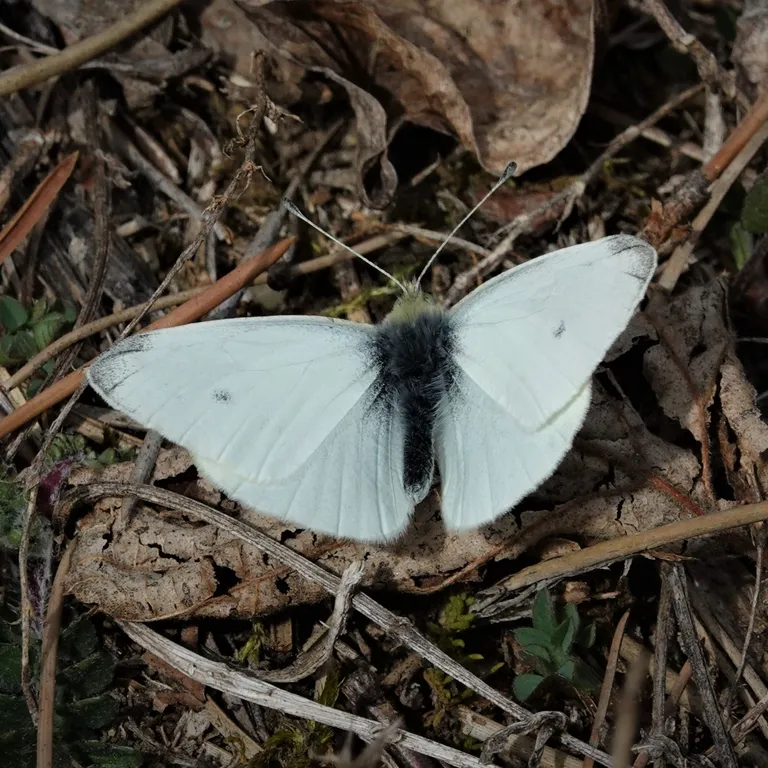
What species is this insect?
Pieris rapae
